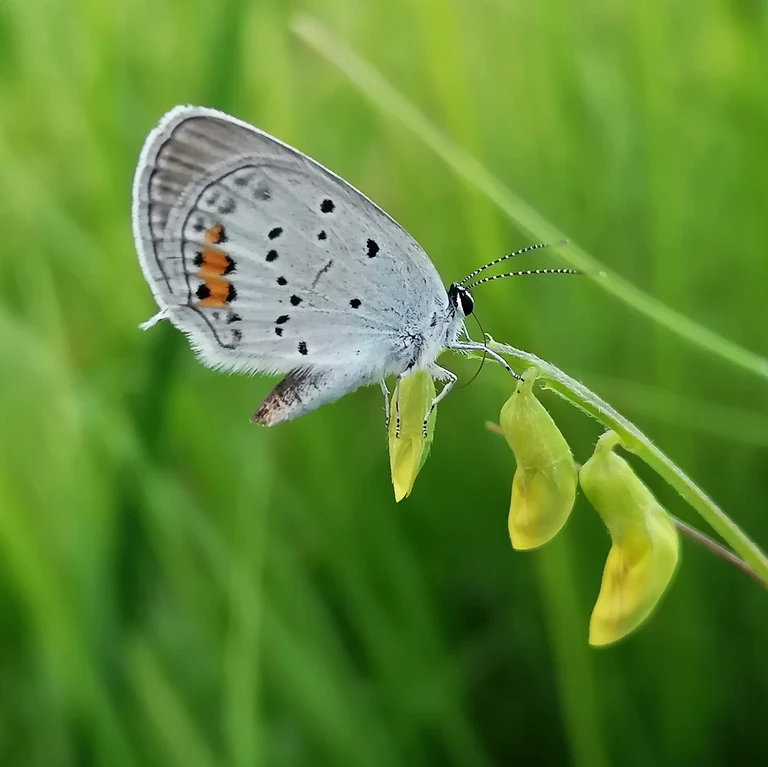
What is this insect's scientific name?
Cupido argiades (also Elkalyce argiades)
